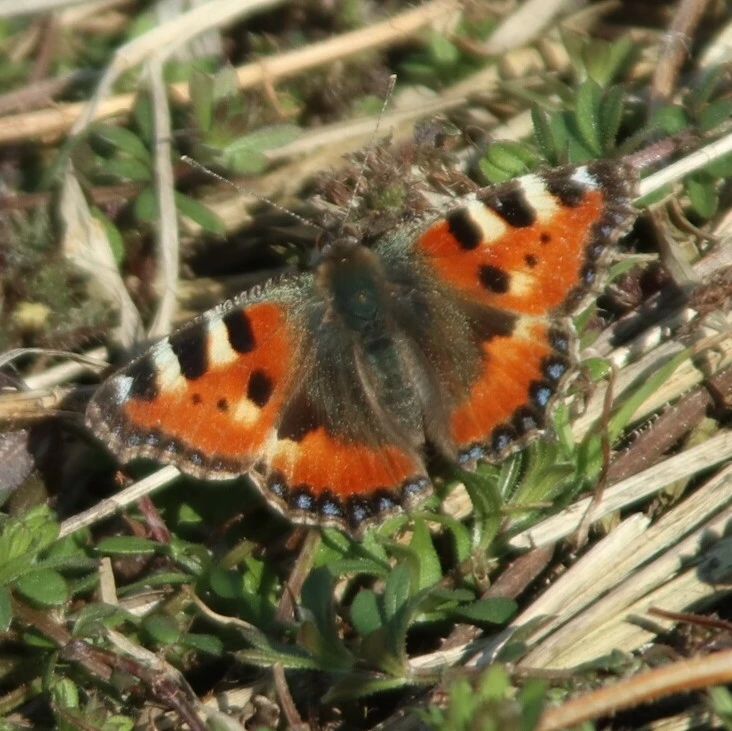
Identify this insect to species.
Aglais urticae
